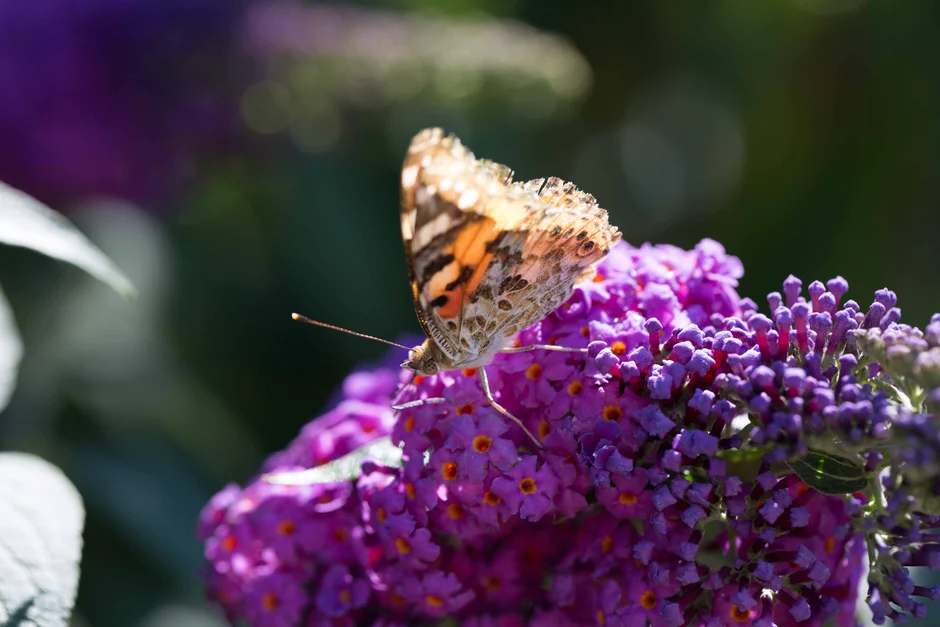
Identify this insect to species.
Vanessa cardui
